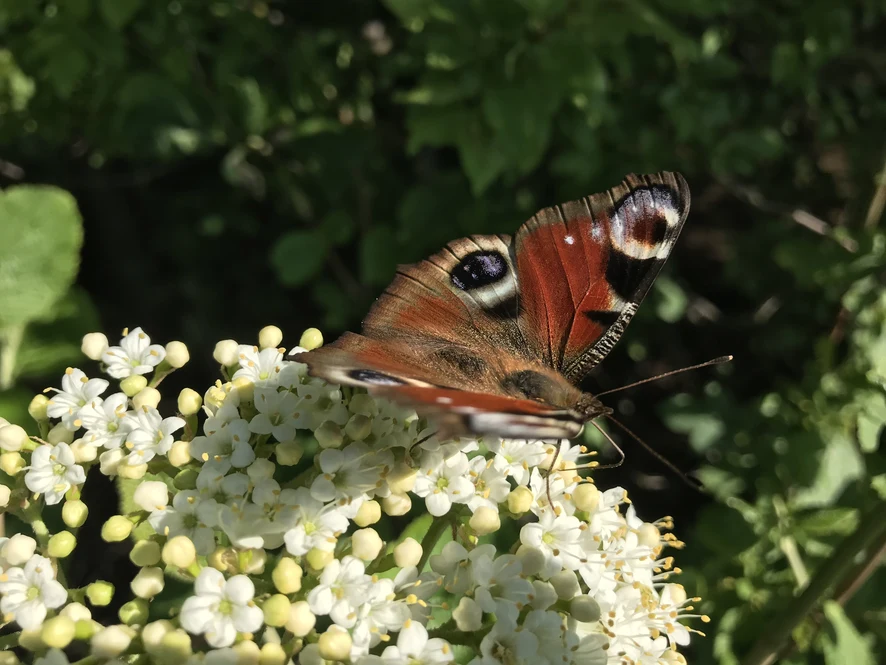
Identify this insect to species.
Aglais io
